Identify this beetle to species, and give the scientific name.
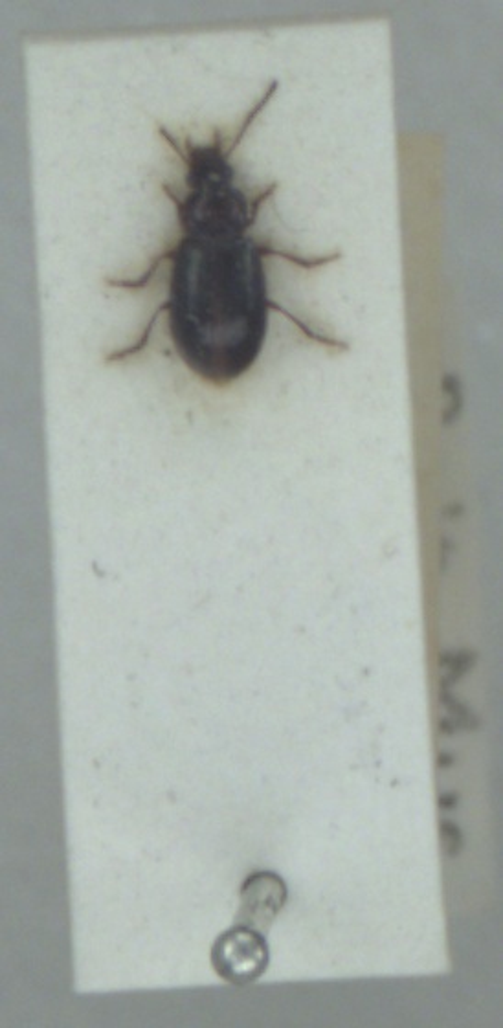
Bradycellus ruficollis
